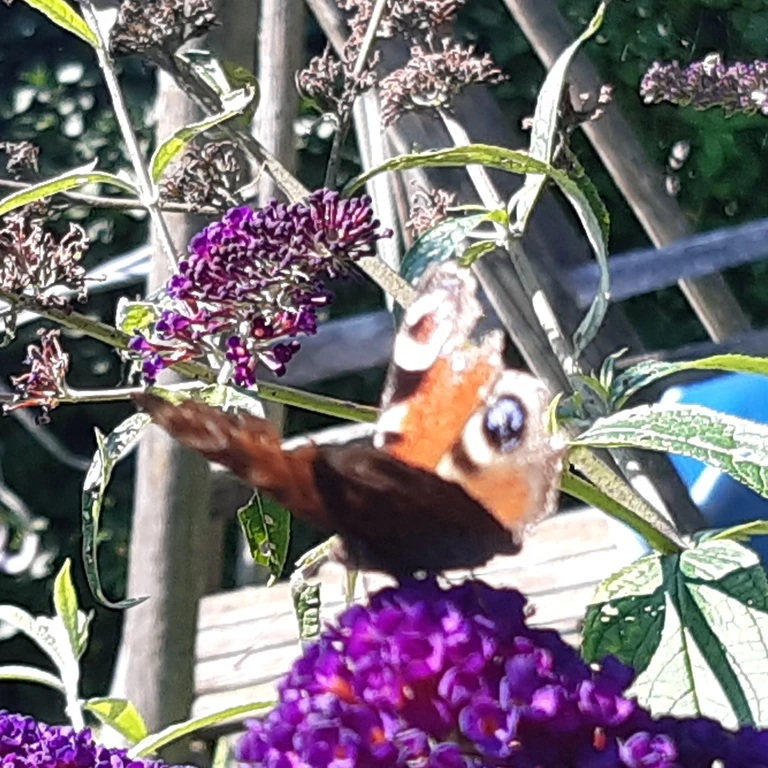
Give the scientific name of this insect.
Aglais io
